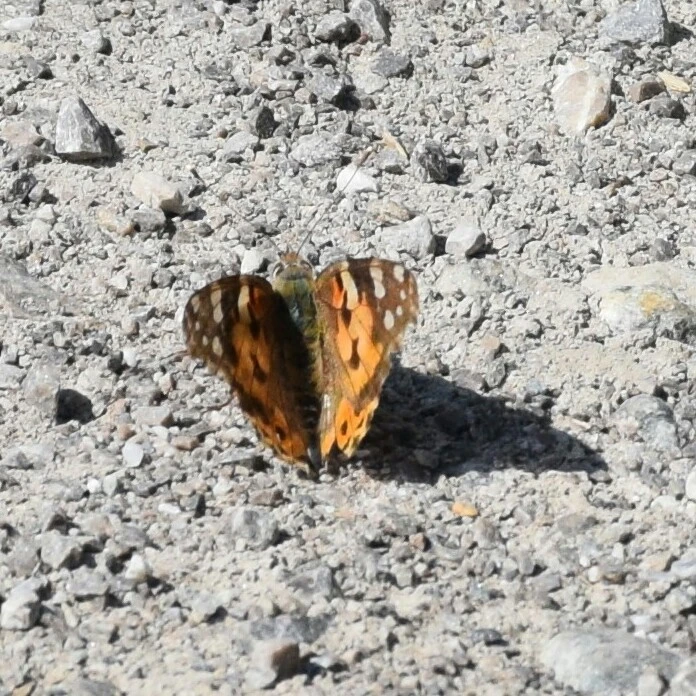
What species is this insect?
Vanessa cardui
